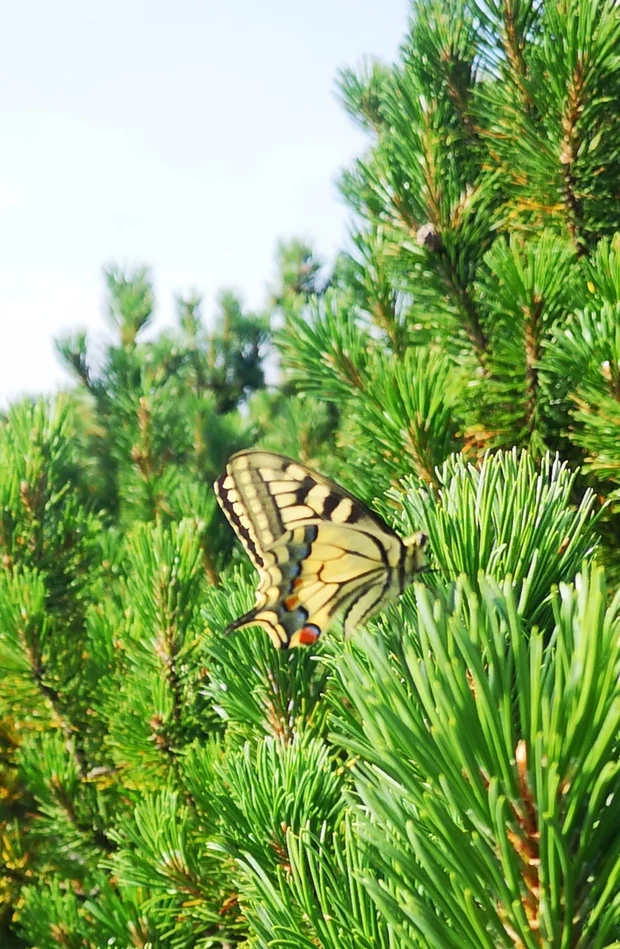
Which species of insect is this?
Papilio machaon
